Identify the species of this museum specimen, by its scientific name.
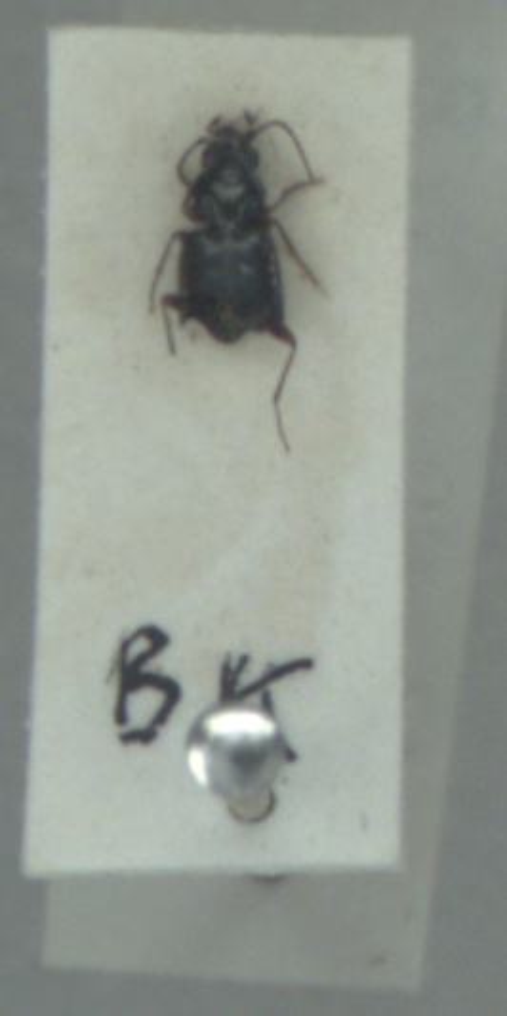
Bembidion lunulatum
